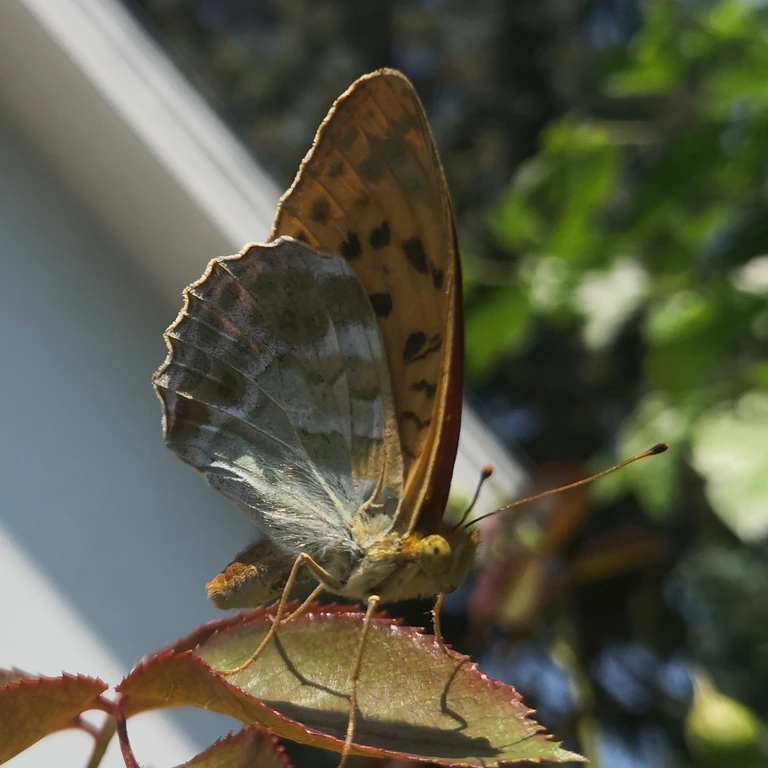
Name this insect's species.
Argynnis paphia
